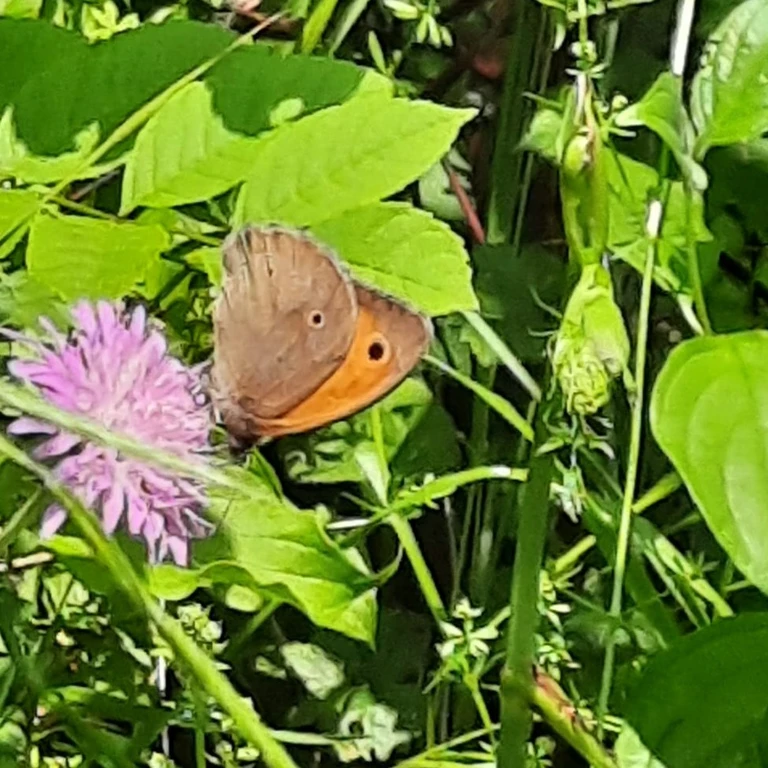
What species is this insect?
Maniola jurtina
